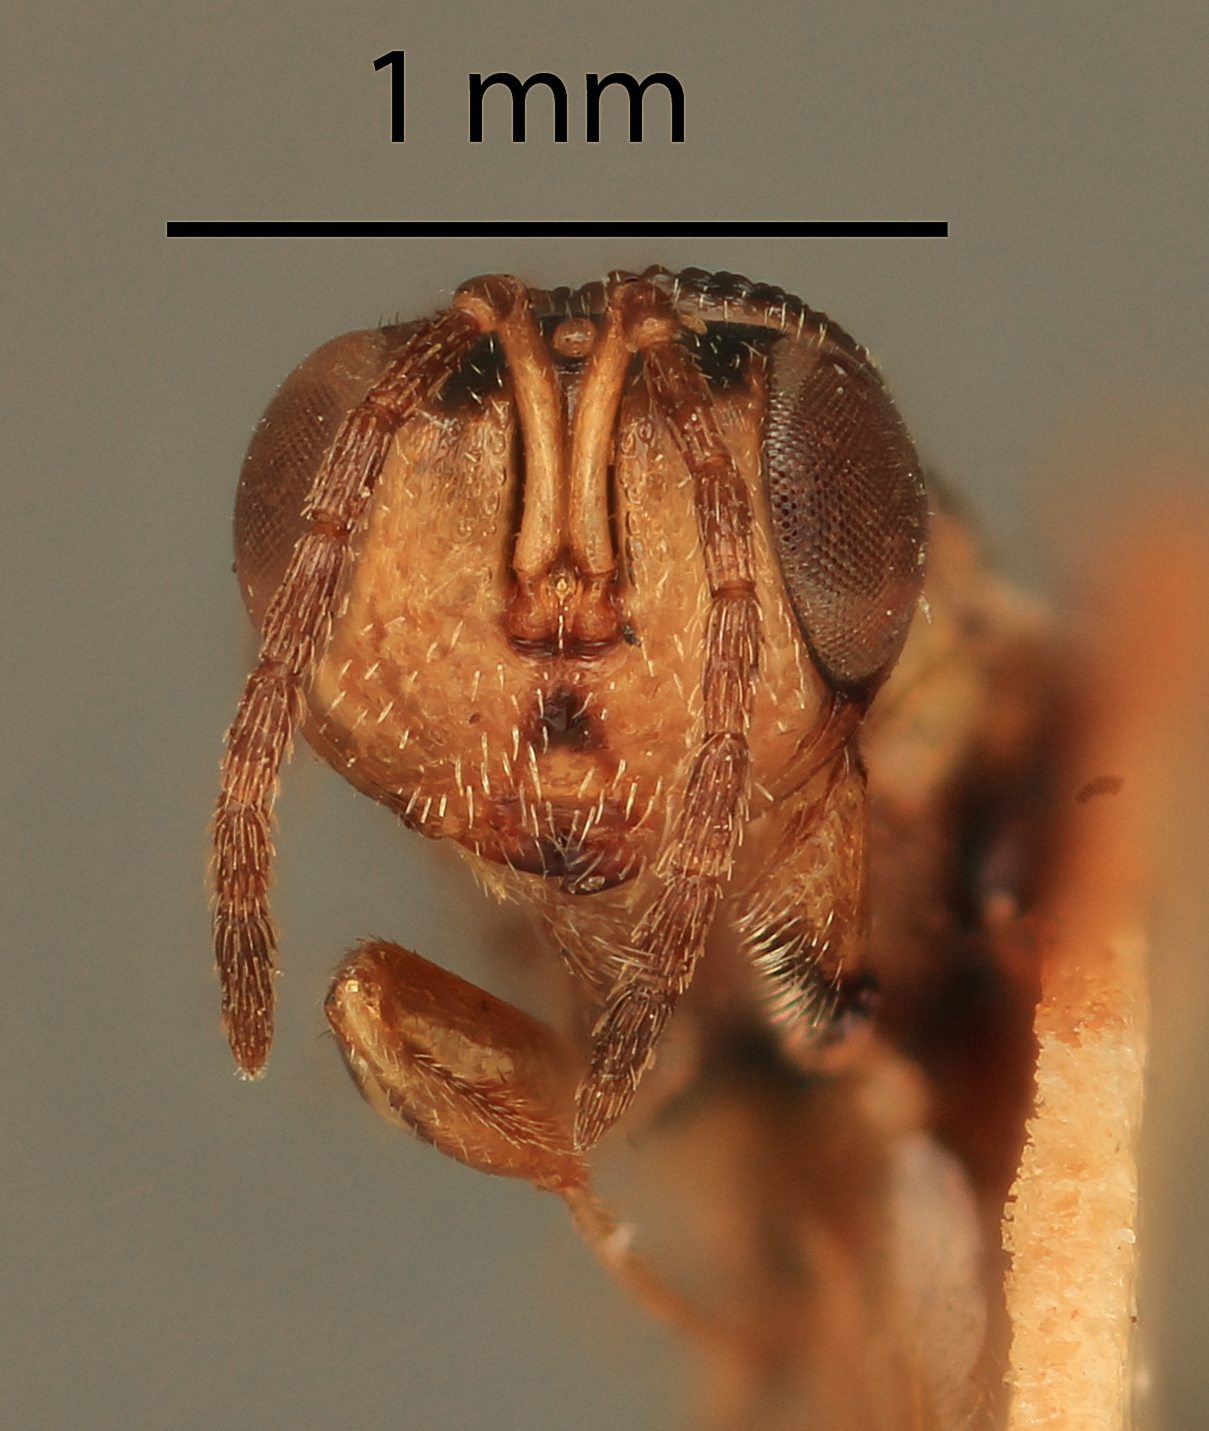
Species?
Agriotoma bakeri
